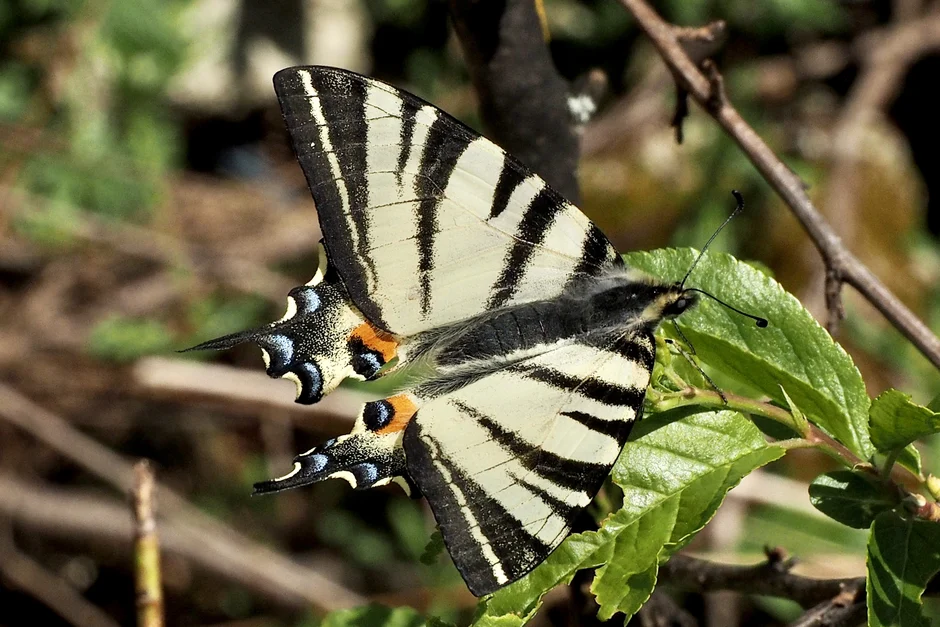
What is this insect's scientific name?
Iphiclides podalirius
